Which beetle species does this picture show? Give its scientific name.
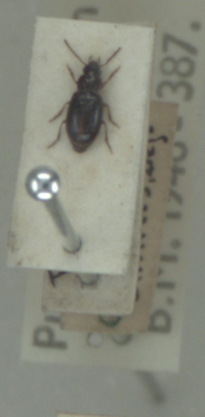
Bradycellus ruficollis
